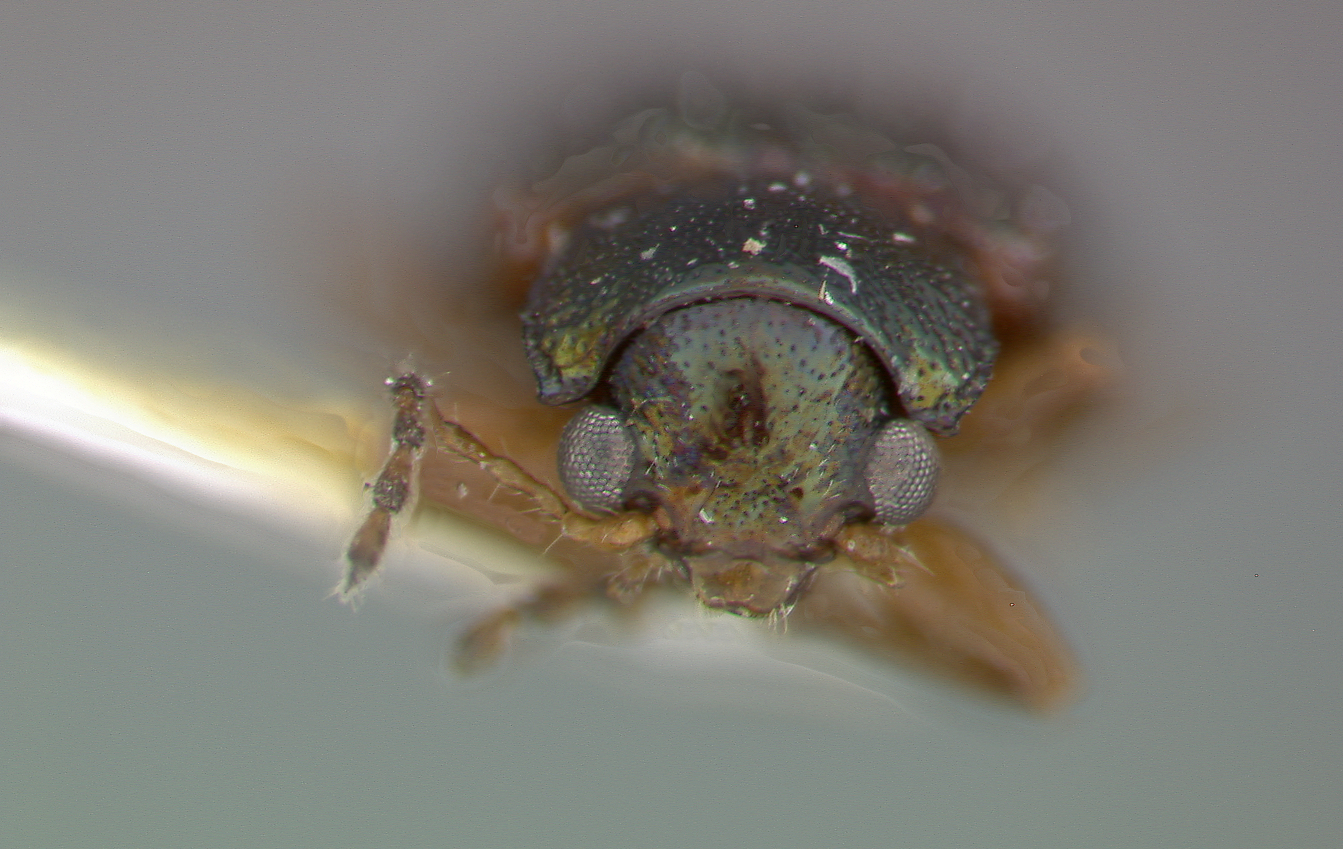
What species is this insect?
Alethaxius bruneri
